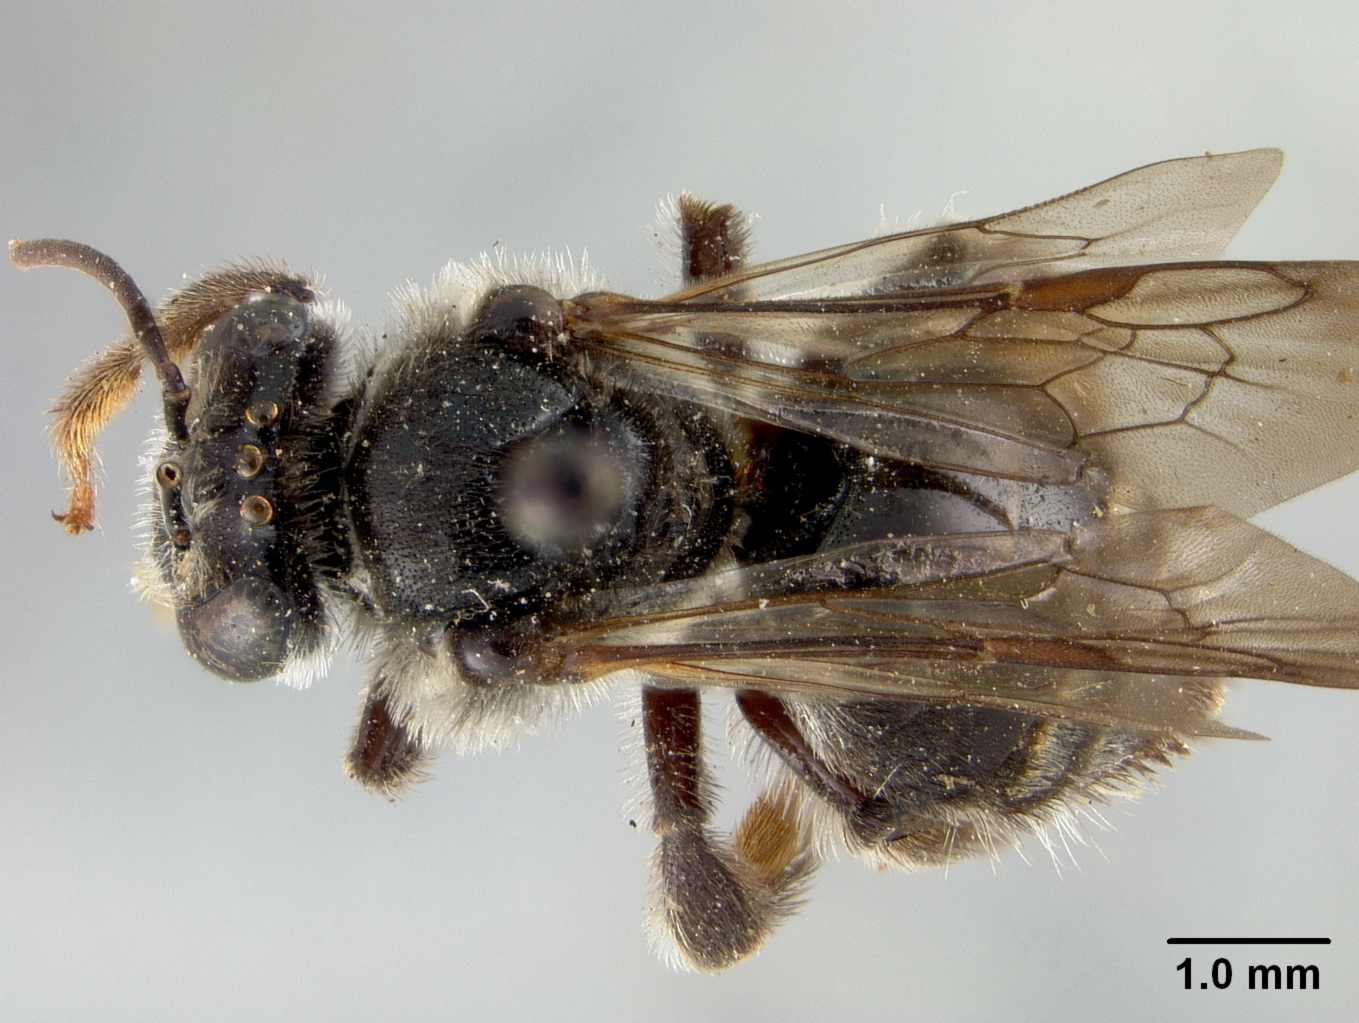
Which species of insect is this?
Exomalopsis vincentana
